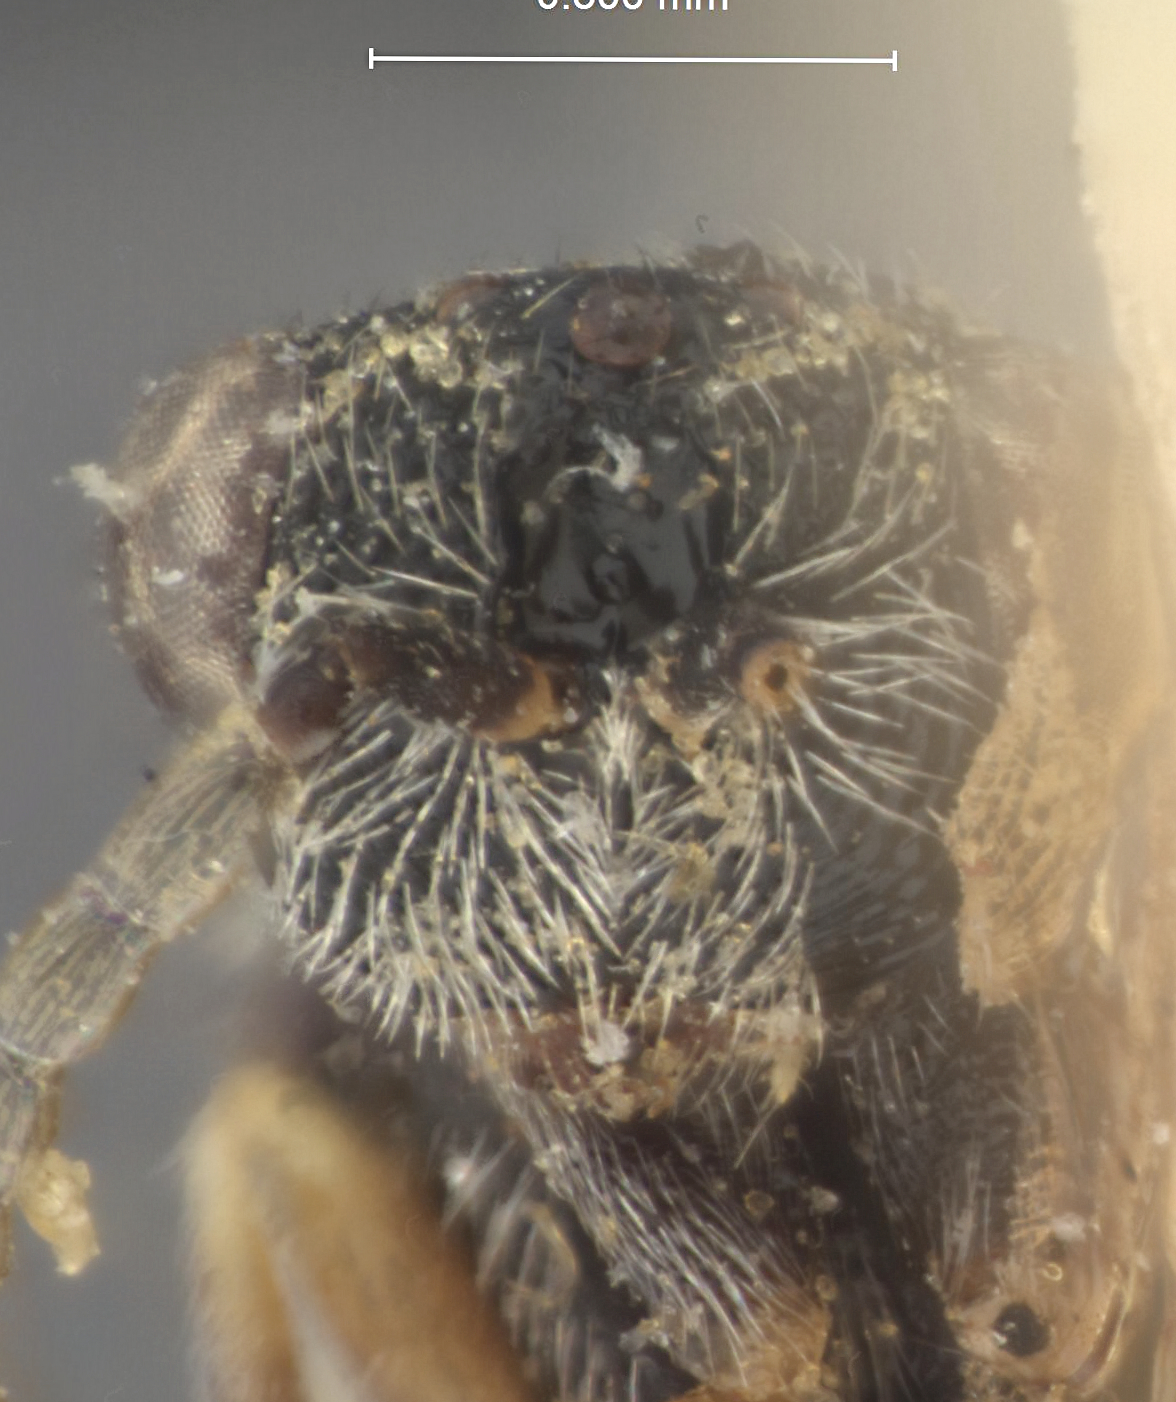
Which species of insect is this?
Eurytoma brevivena
